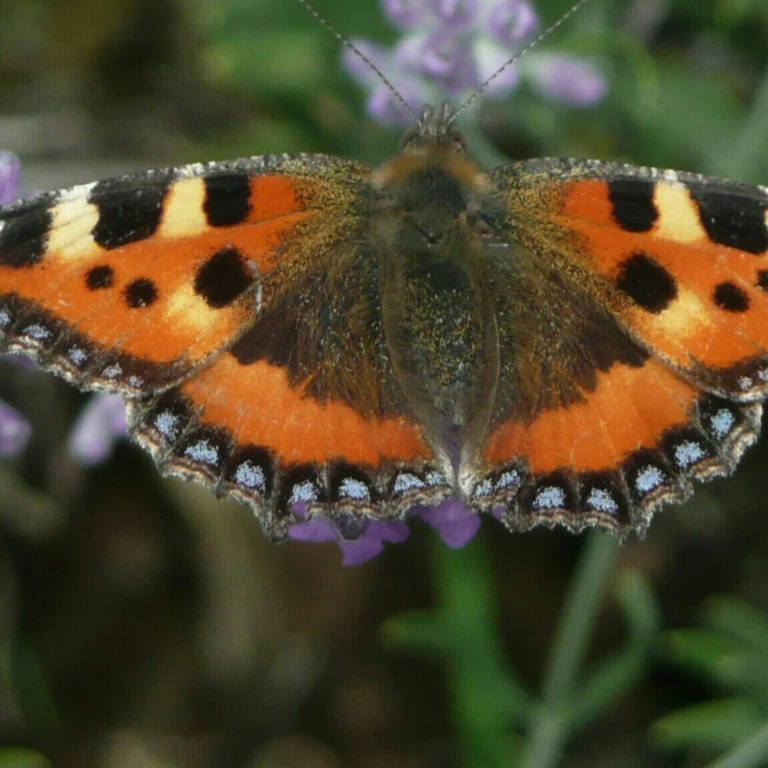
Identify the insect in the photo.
Aglais urticae
